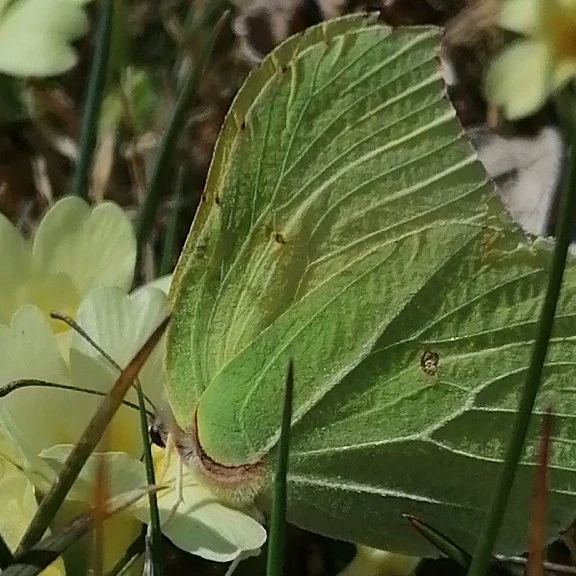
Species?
Gonepteryx rhamni
